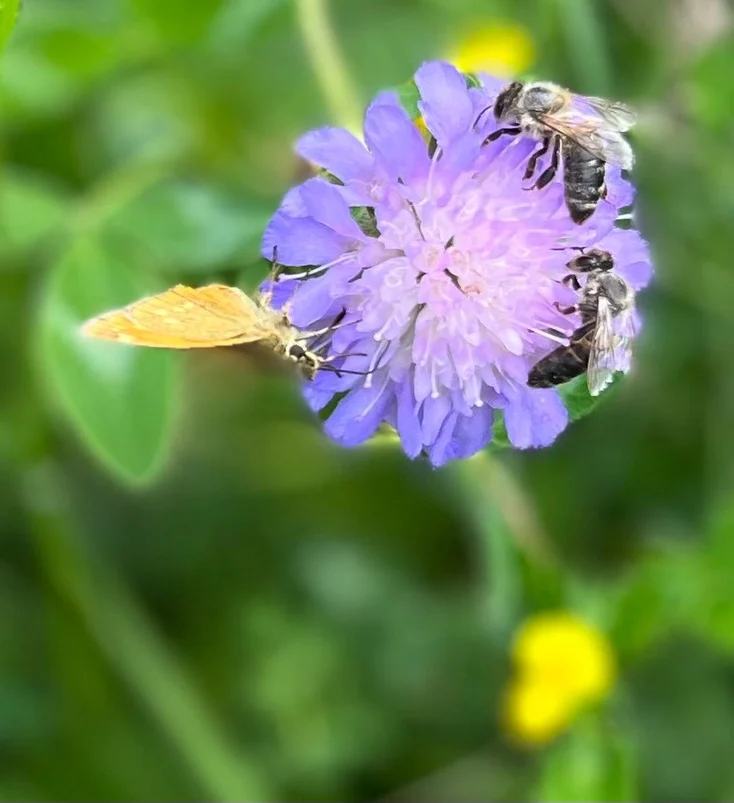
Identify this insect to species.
Ochlodes sylvanus (also Ochlodes venata)
